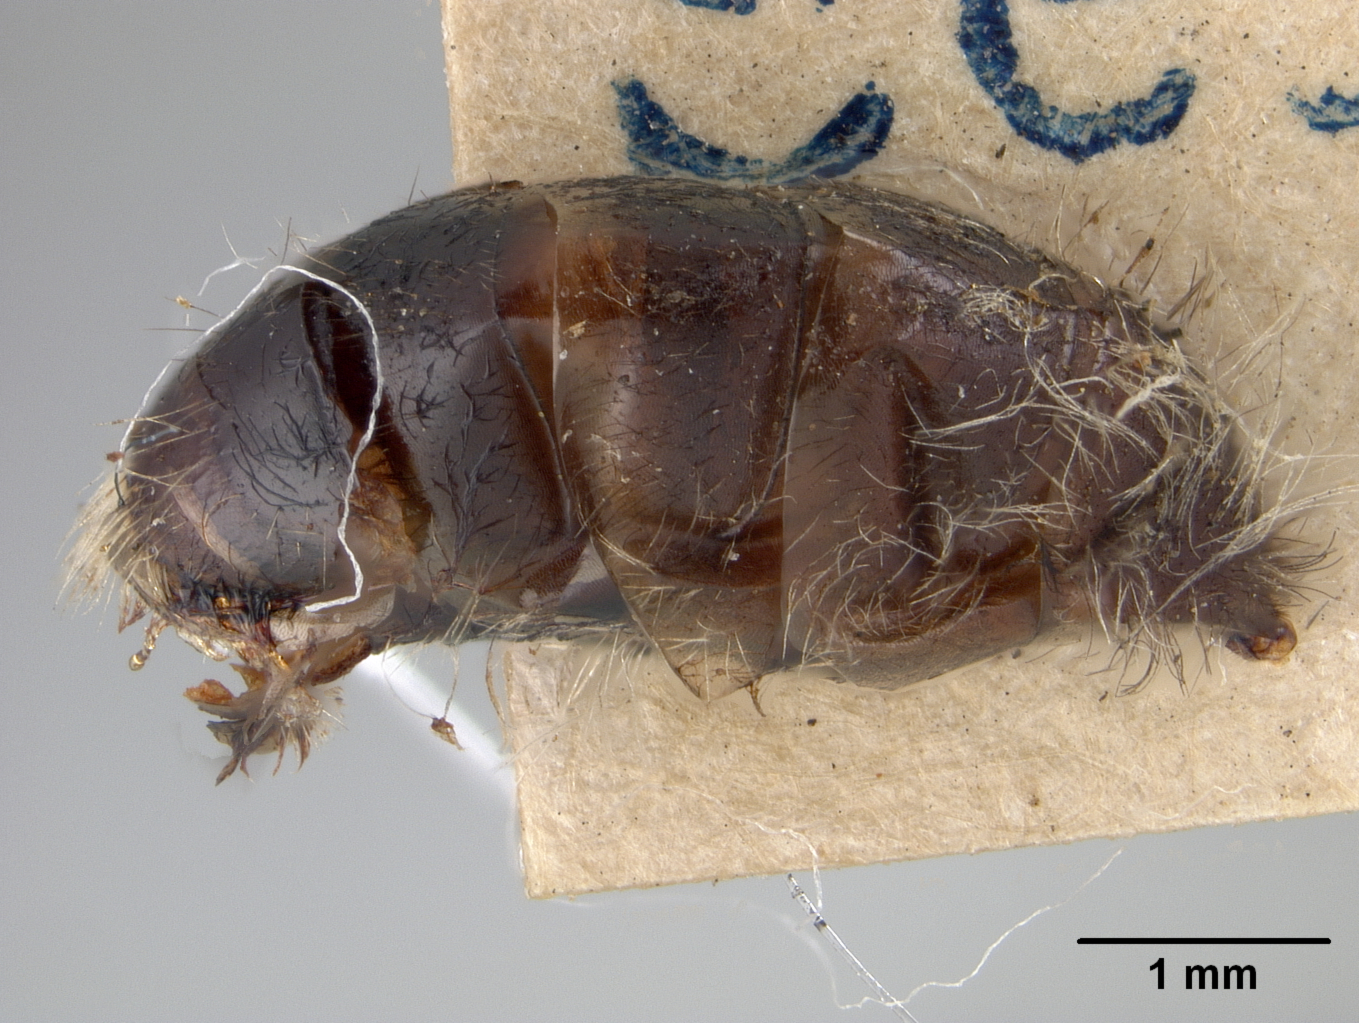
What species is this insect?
Andrena perarmata
